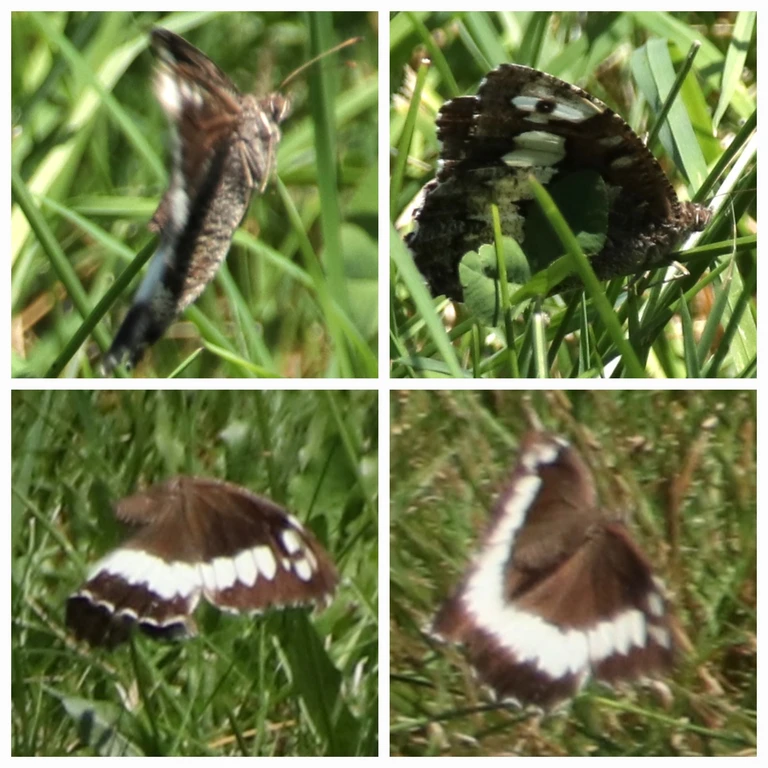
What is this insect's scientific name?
Brintesia circe
